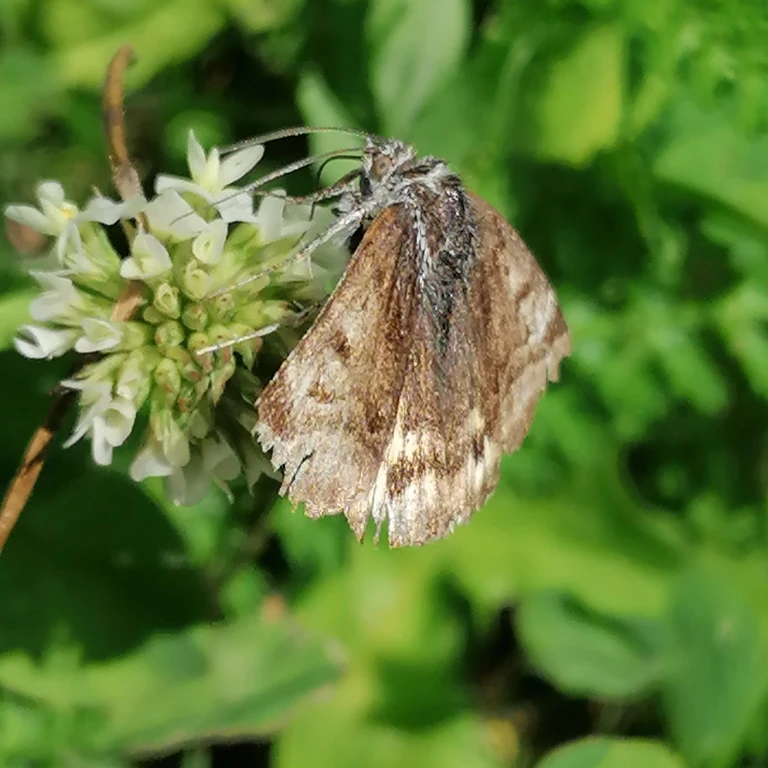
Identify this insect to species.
Euclidia glyphica
